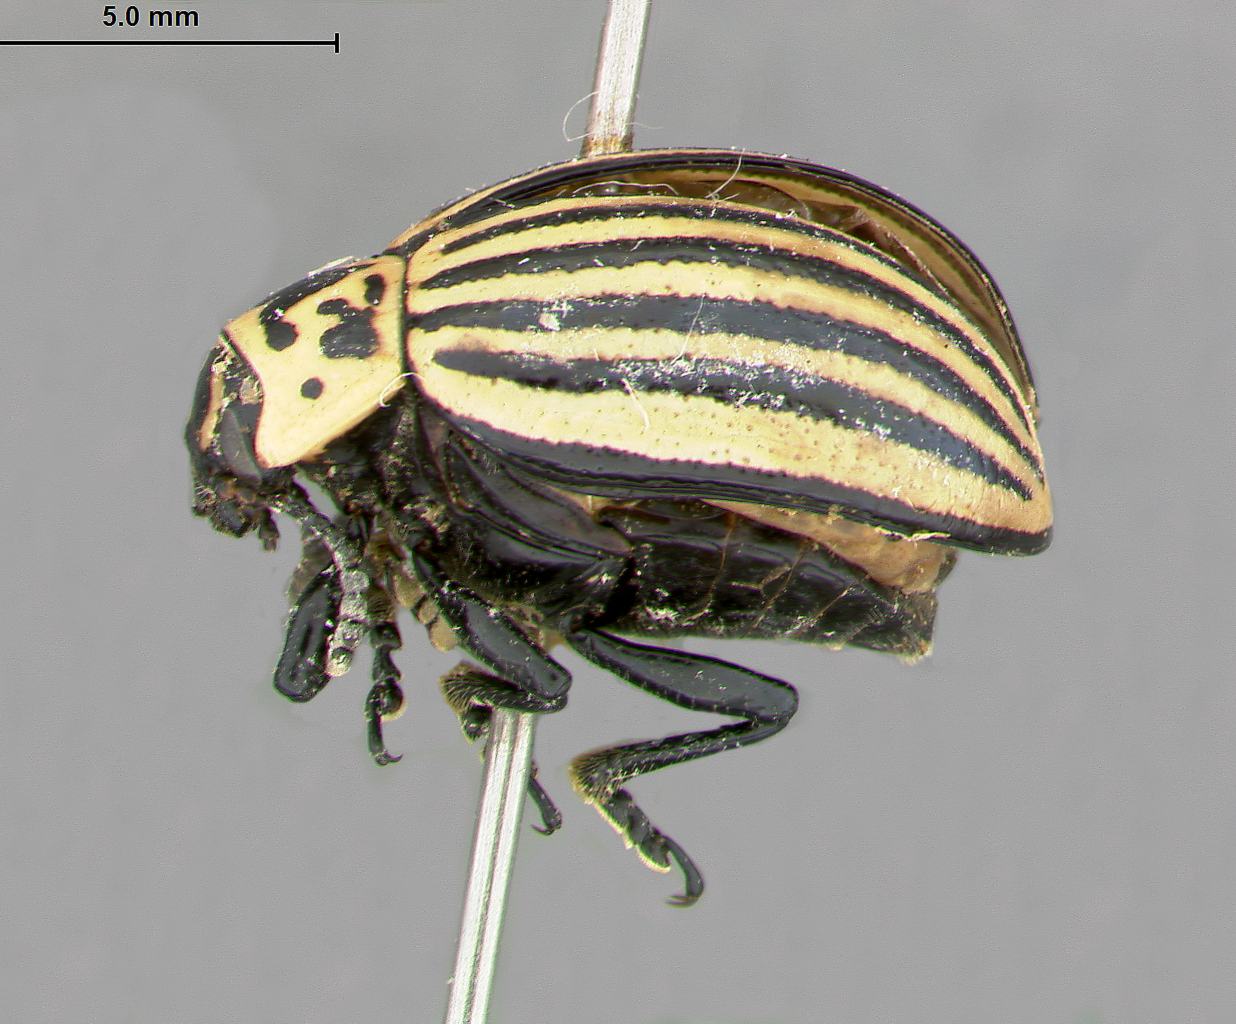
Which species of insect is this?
Leptinotarsa undecimlineata
